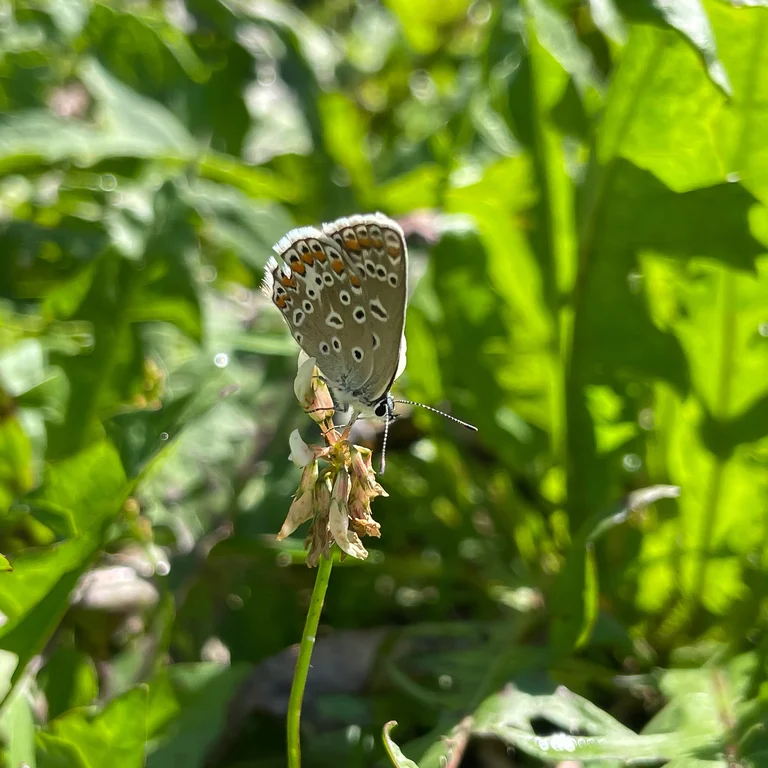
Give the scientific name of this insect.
Polyommatus icarus
